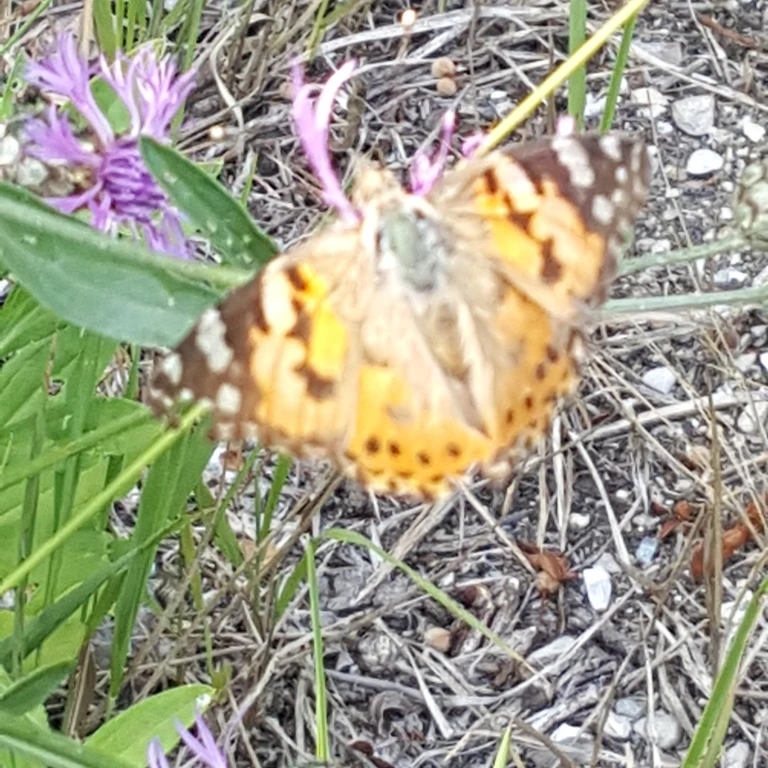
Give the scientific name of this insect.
Vanessa cardui
